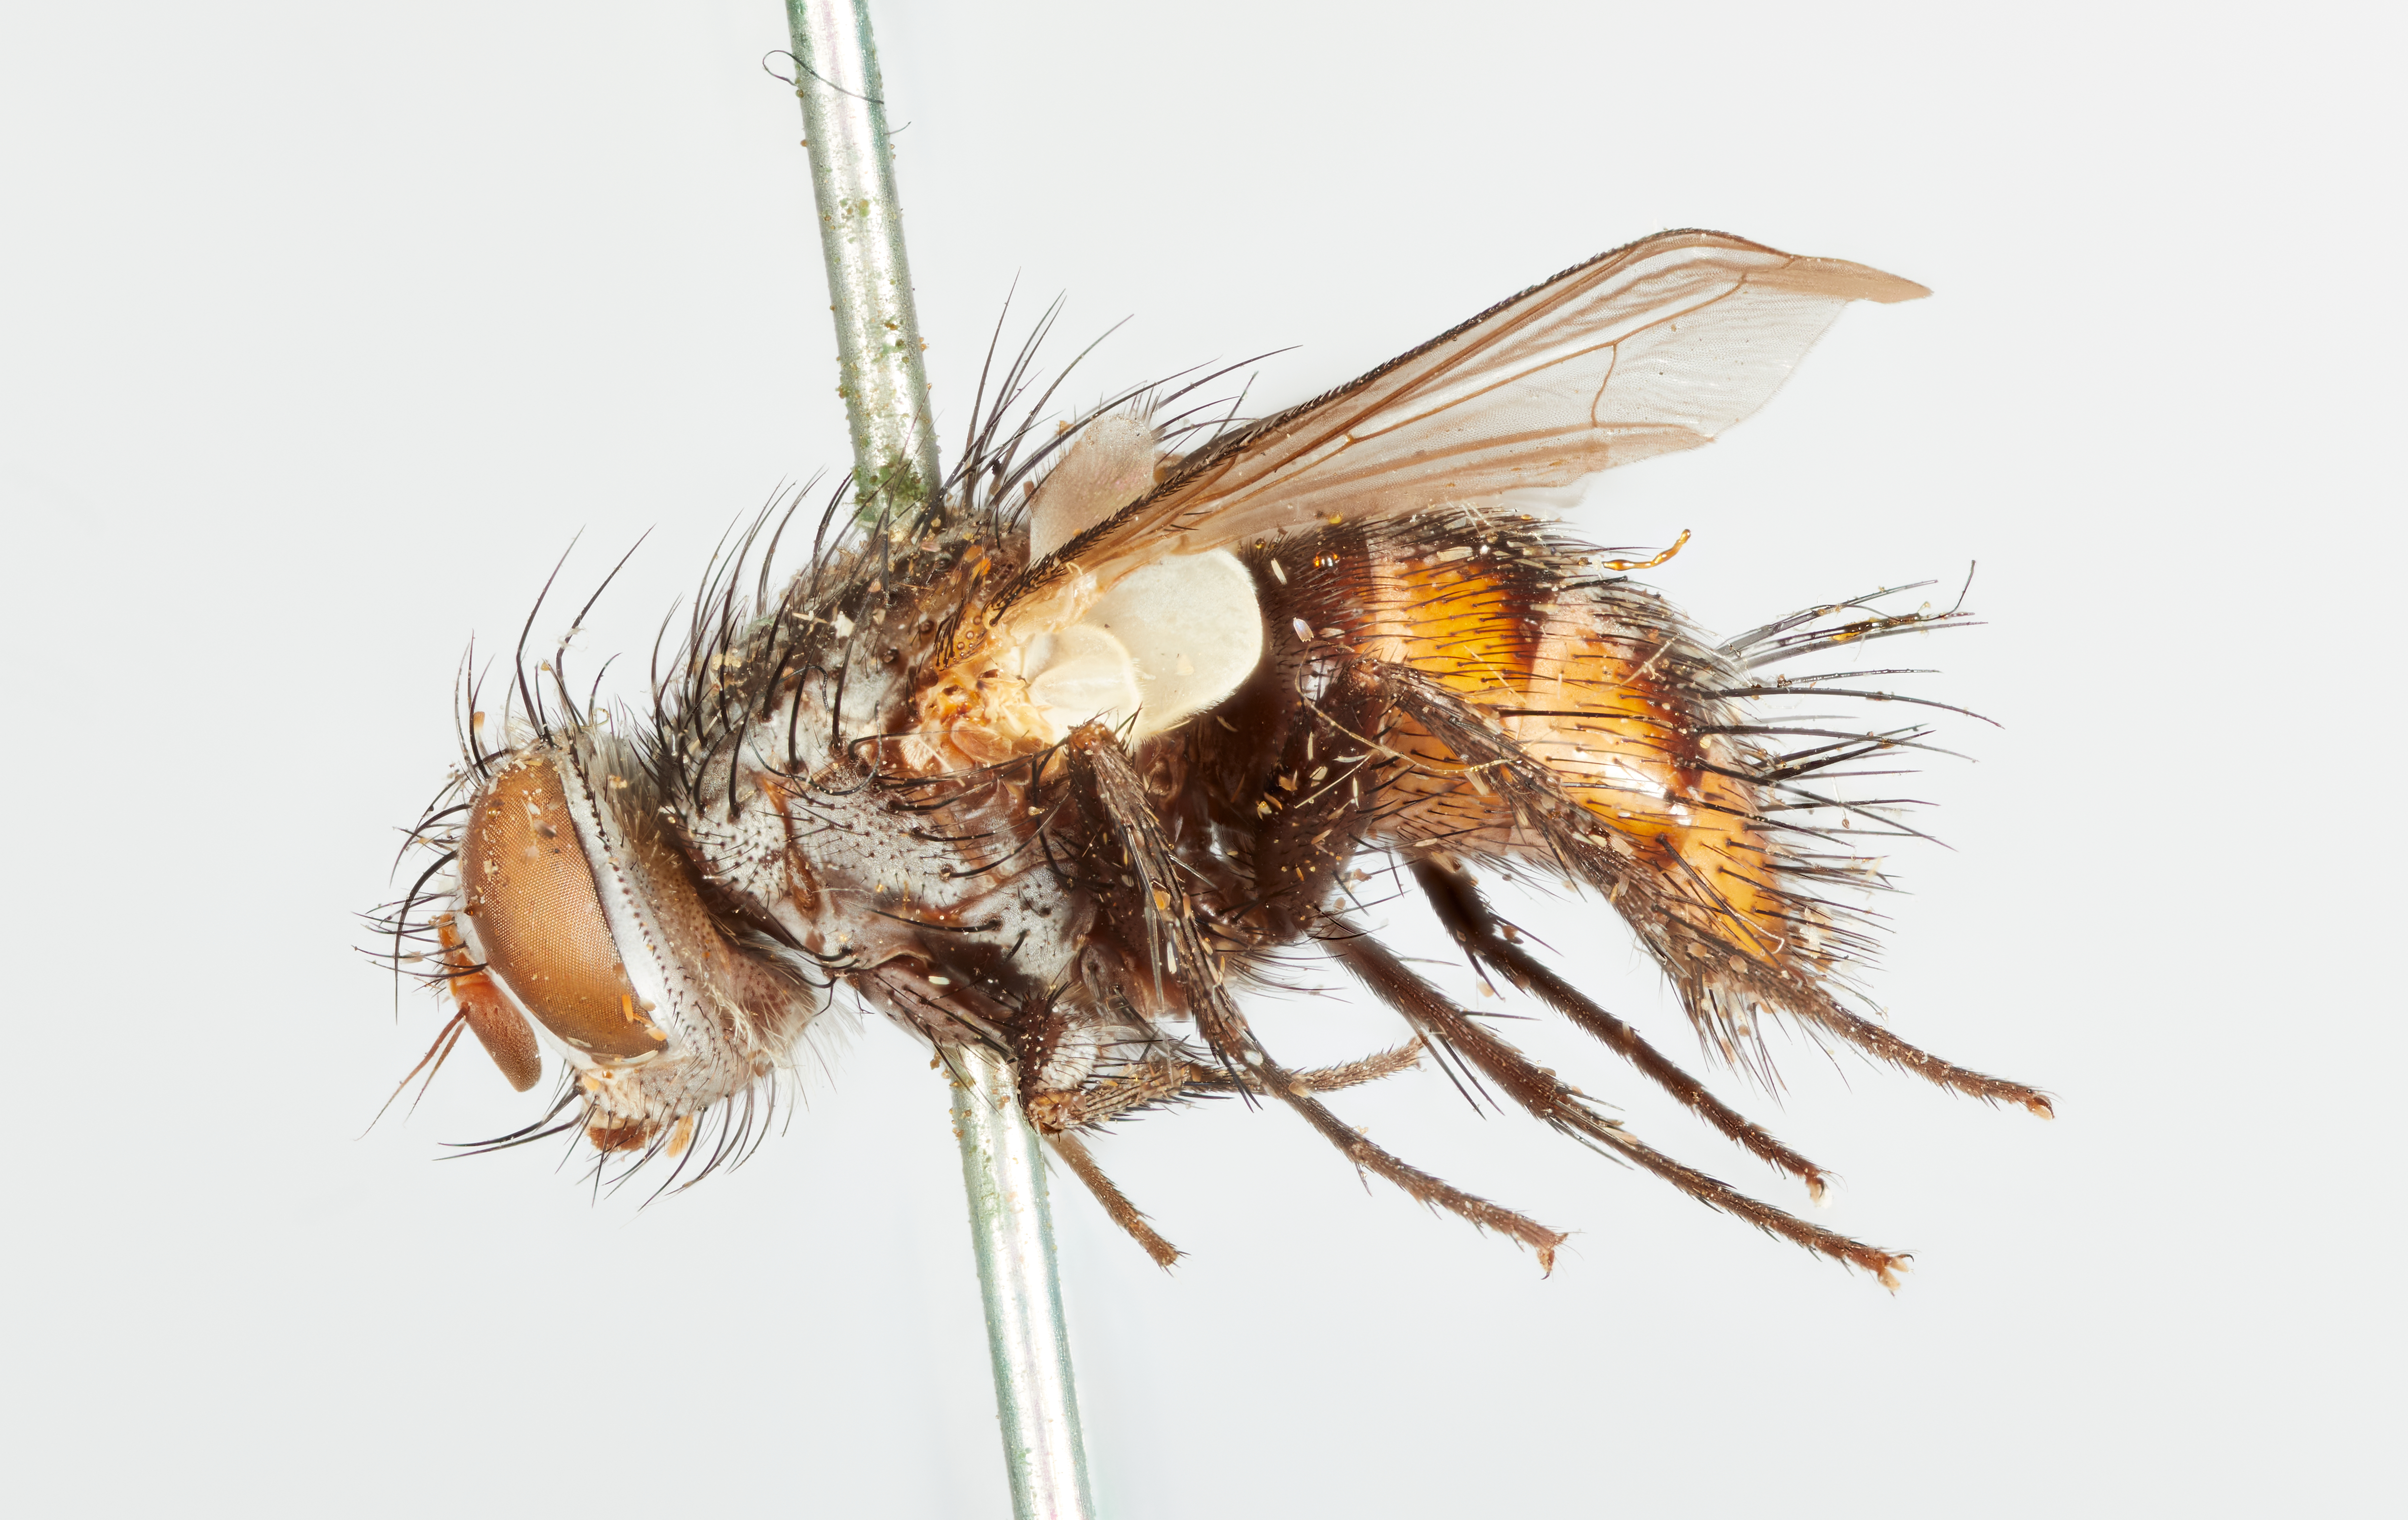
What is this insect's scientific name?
Demoticus melitaea
